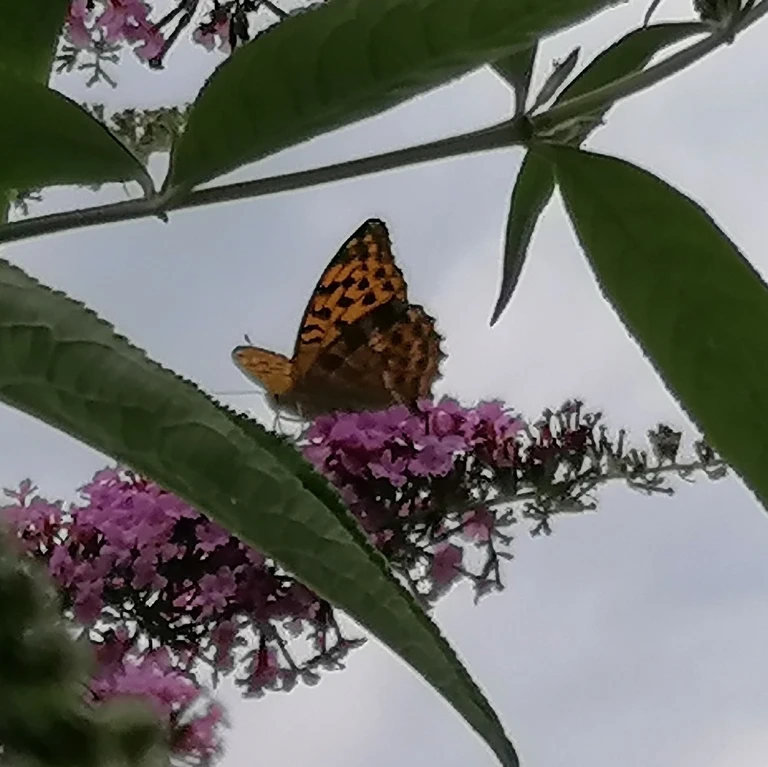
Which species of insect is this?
Argynnis paphia
